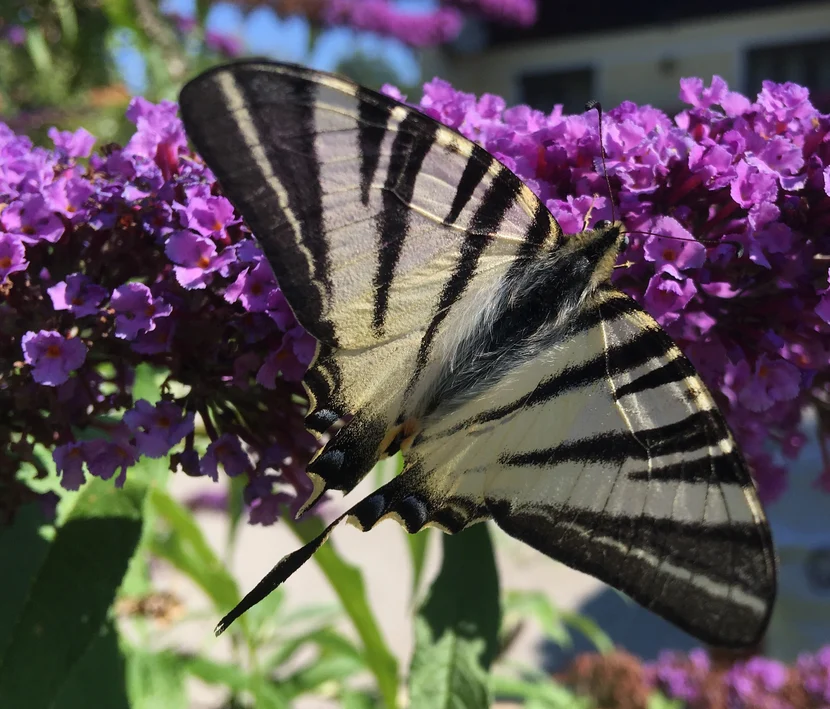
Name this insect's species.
Iphiclides podalirius
